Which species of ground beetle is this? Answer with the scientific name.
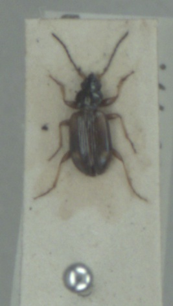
Bembidion bruxellense
